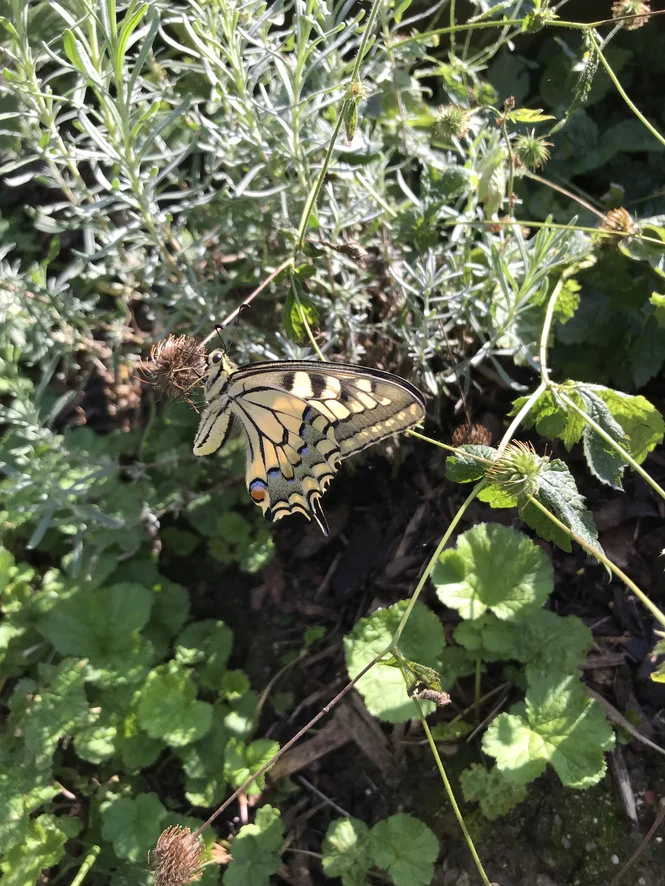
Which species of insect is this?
Papilio machaon
